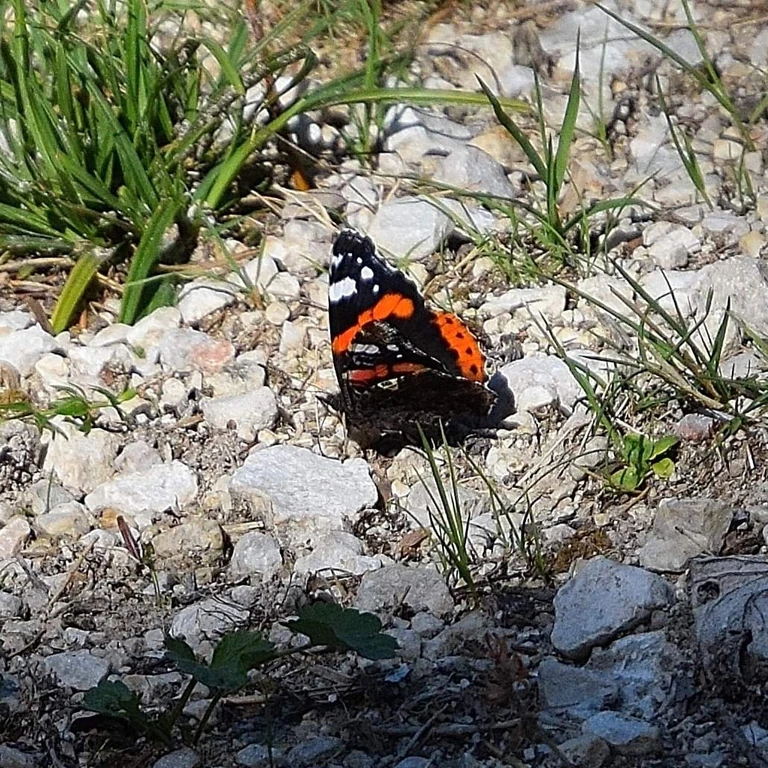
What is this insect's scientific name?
Vanessa atalanta
